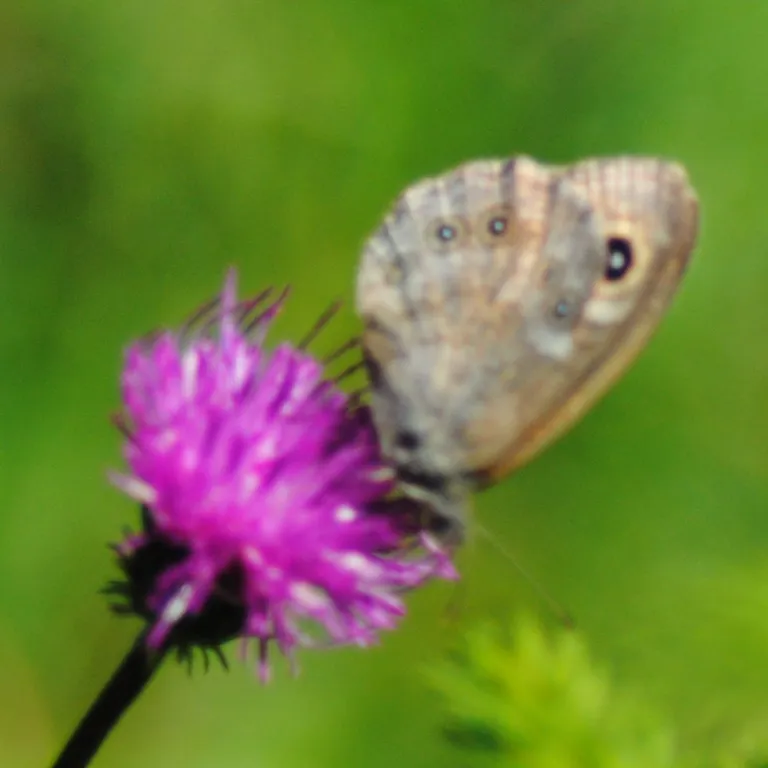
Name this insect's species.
Lasiommata maera (also Pararge maera)
